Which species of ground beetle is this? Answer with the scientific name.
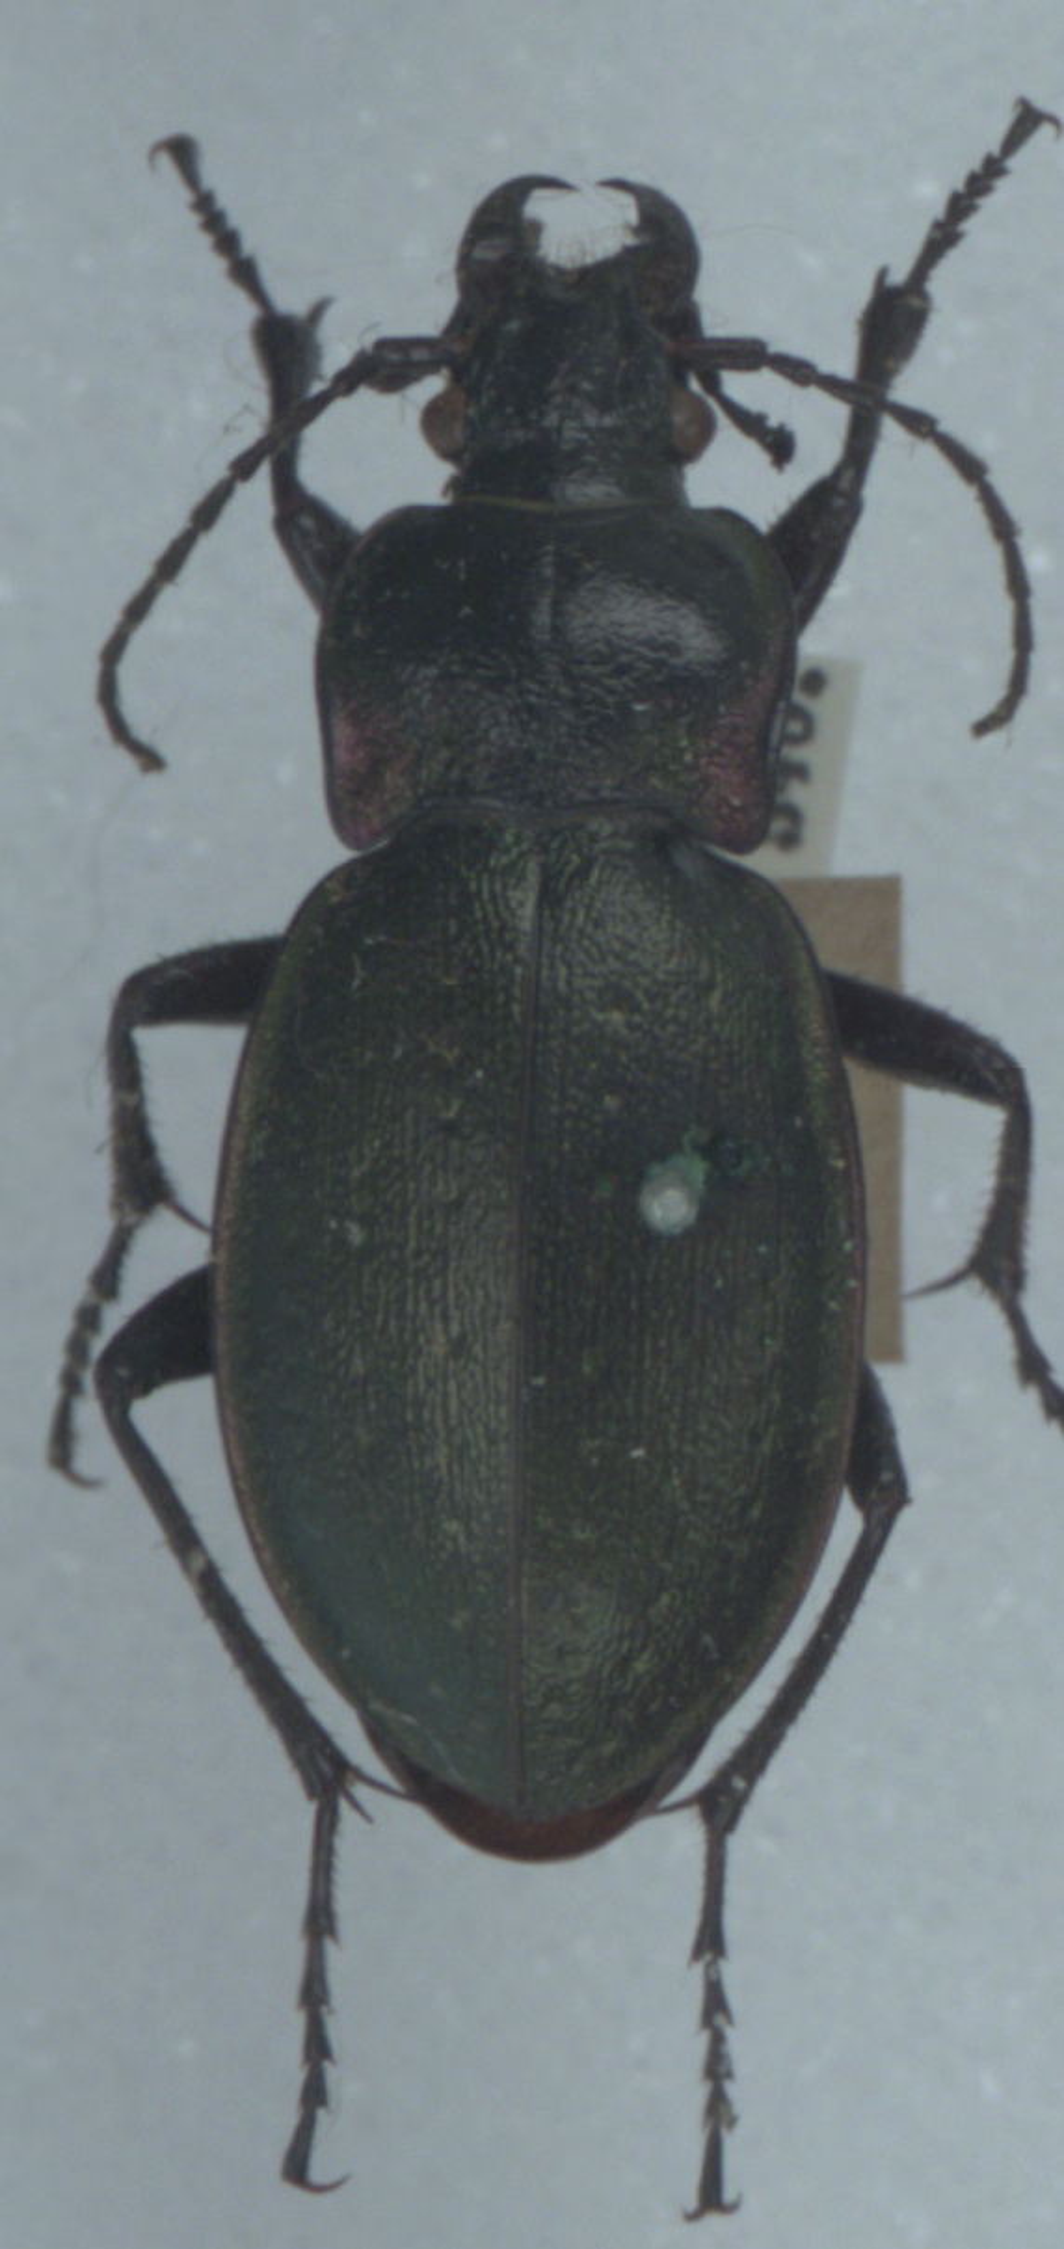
Carabus nemoralis
